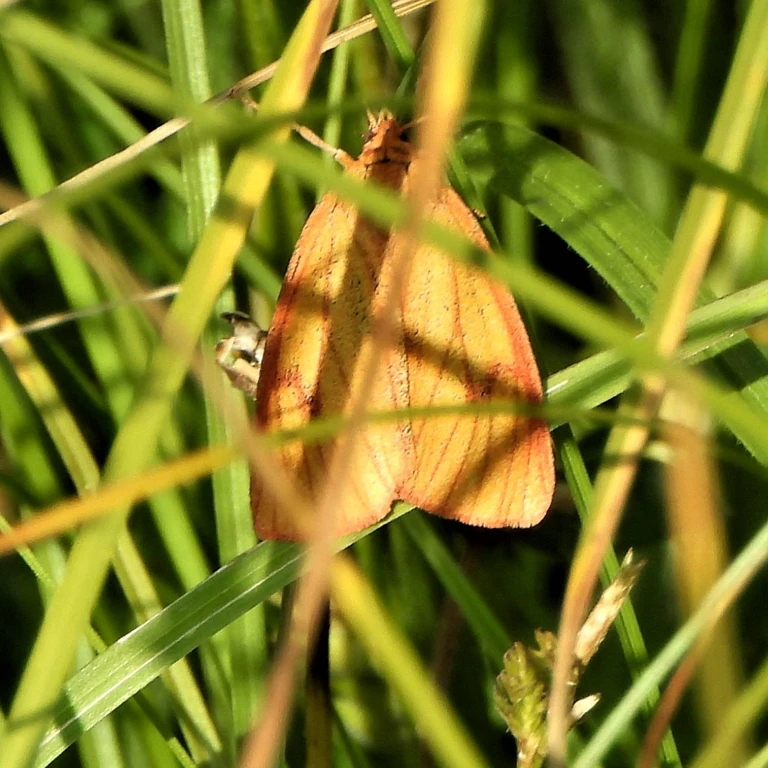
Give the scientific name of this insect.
Diacrisia sannio
